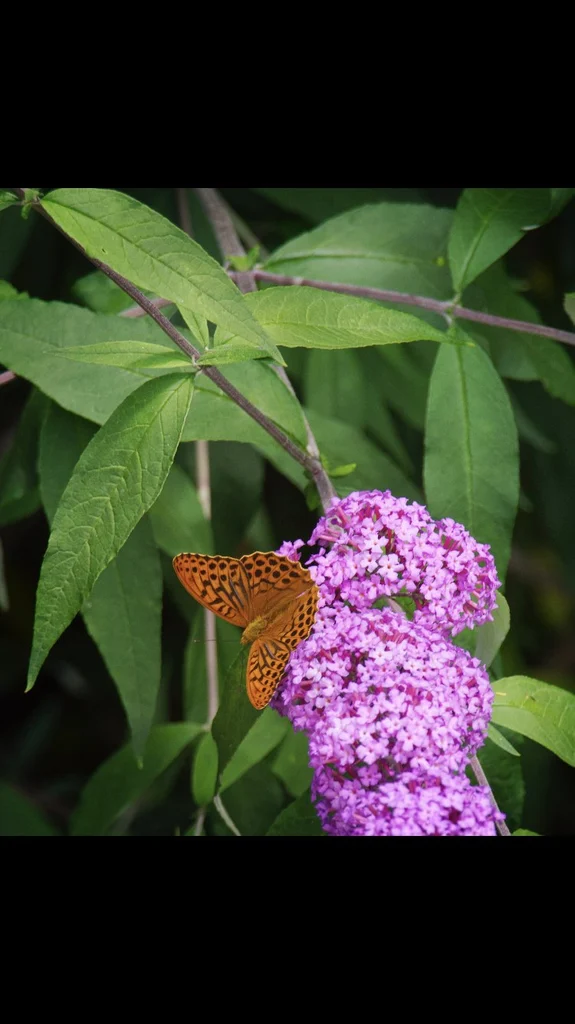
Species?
Argynnis paphia
